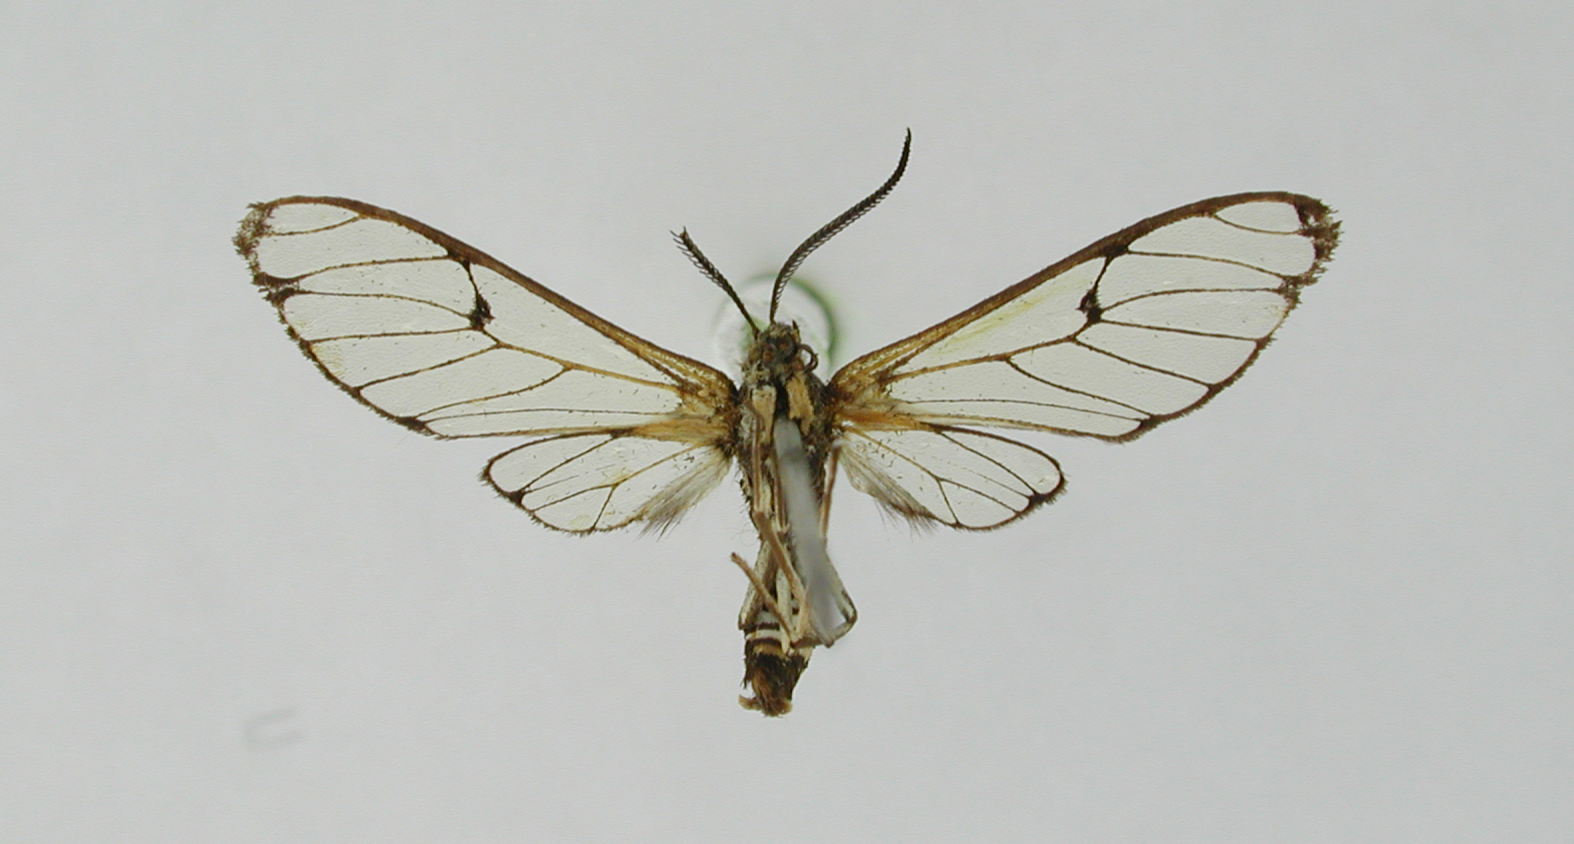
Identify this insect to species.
Loxophlebia albicincta
